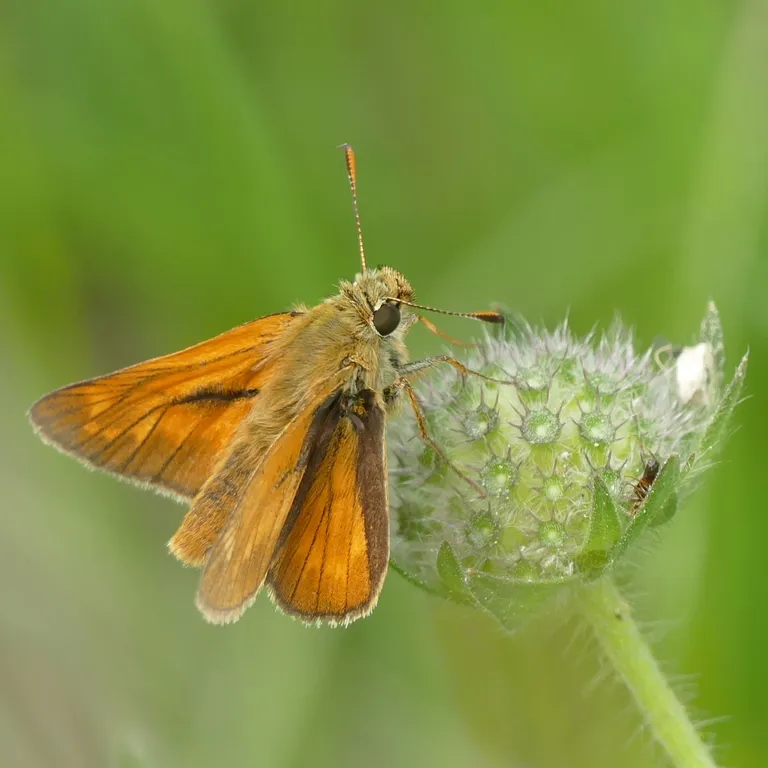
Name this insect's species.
Ochlodes sylvanus (also Ochlodes venata)
